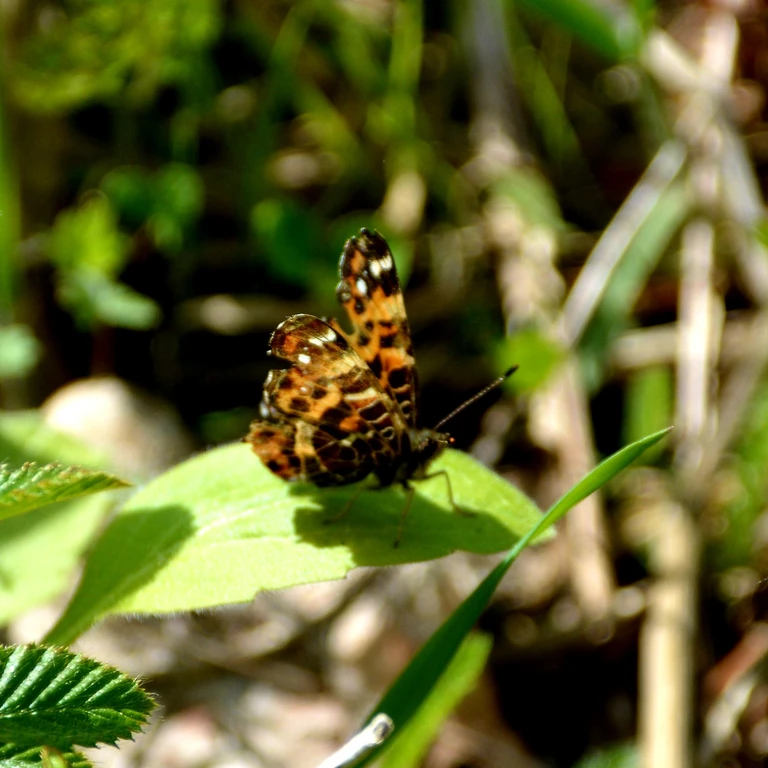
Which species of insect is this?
Araschnia levana
